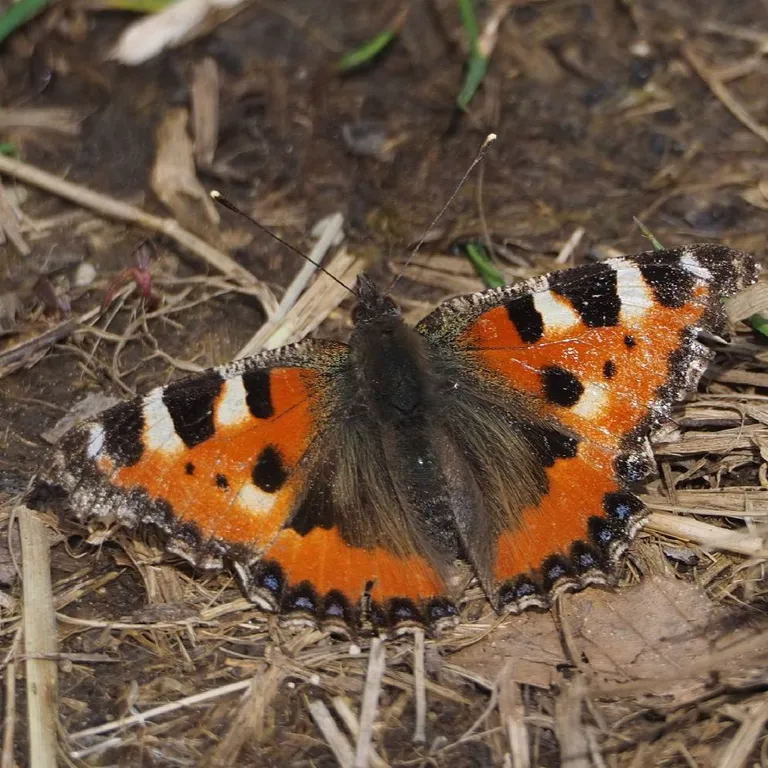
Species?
Aglais urticae
